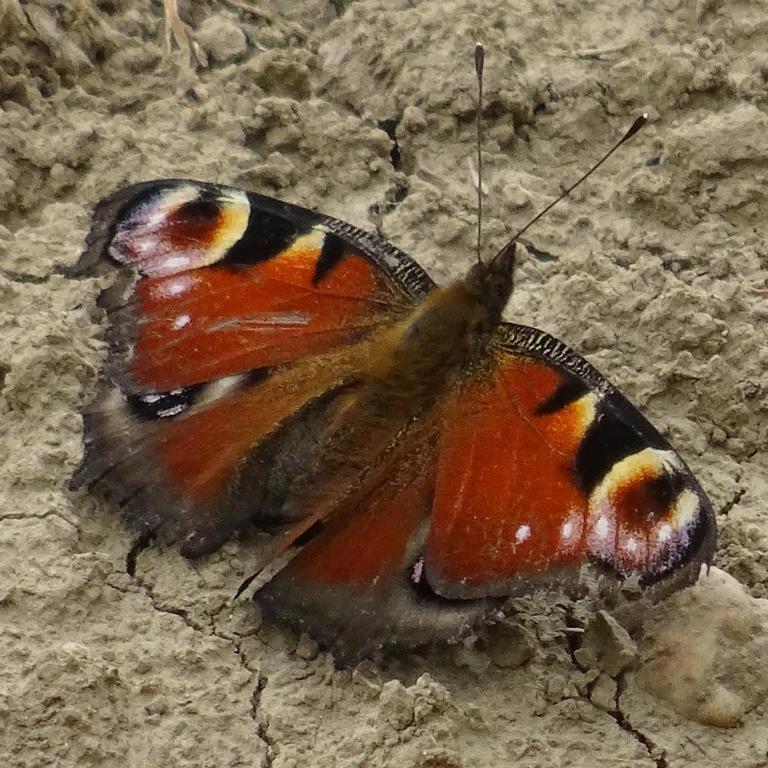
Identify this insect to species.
Aglais io
